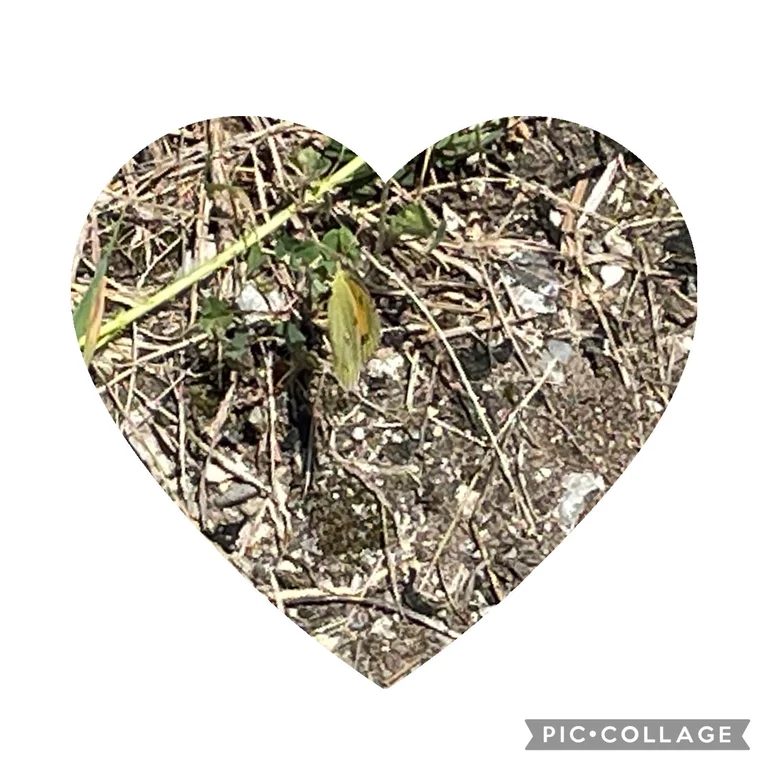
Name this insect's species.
Colias croceus
